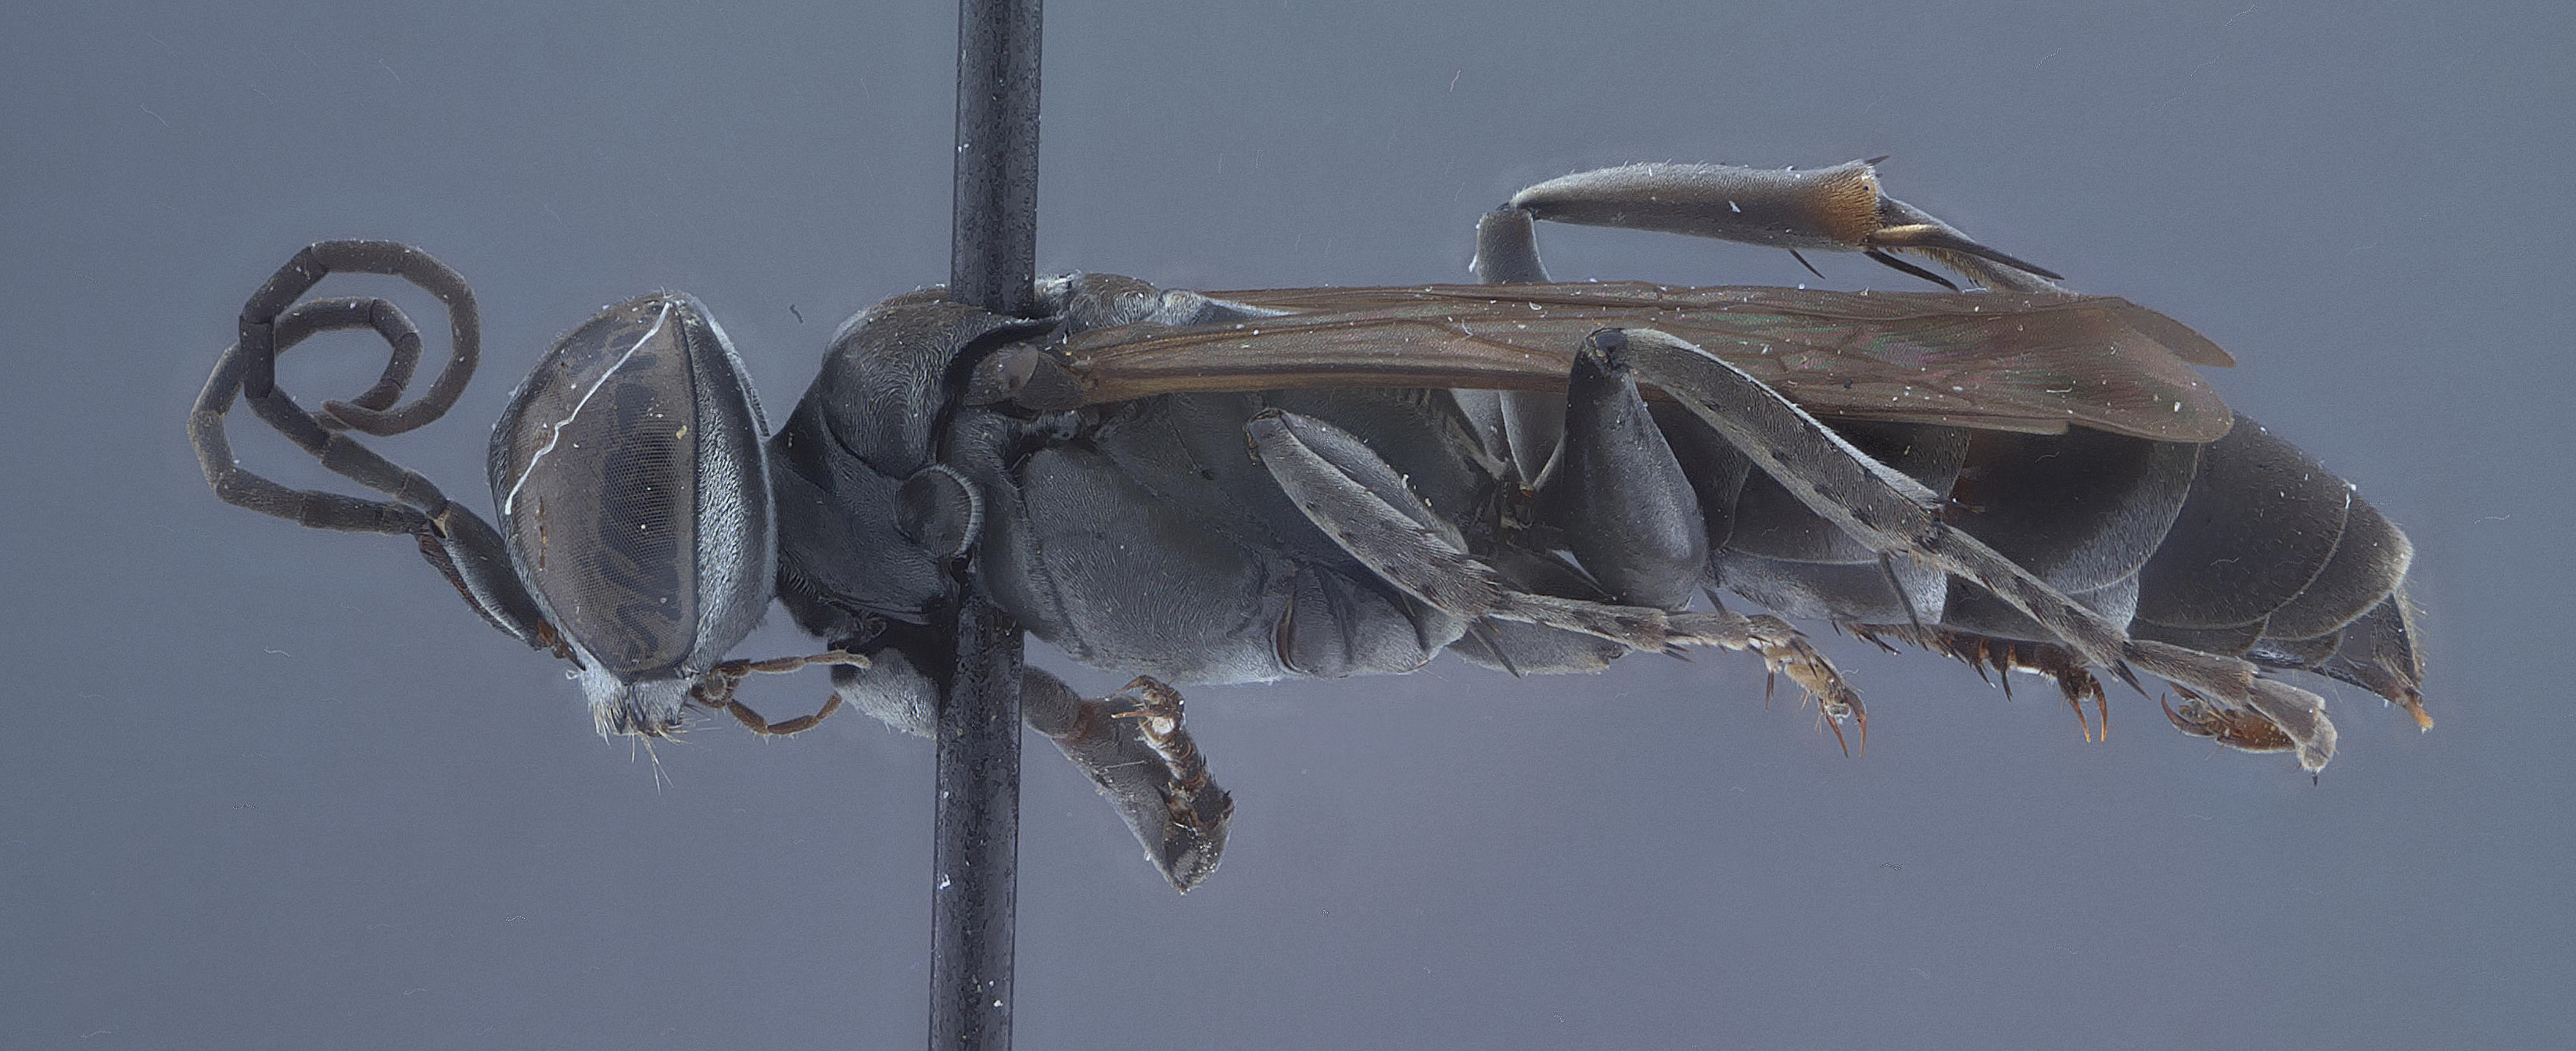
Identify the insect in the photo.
Liris molestus
